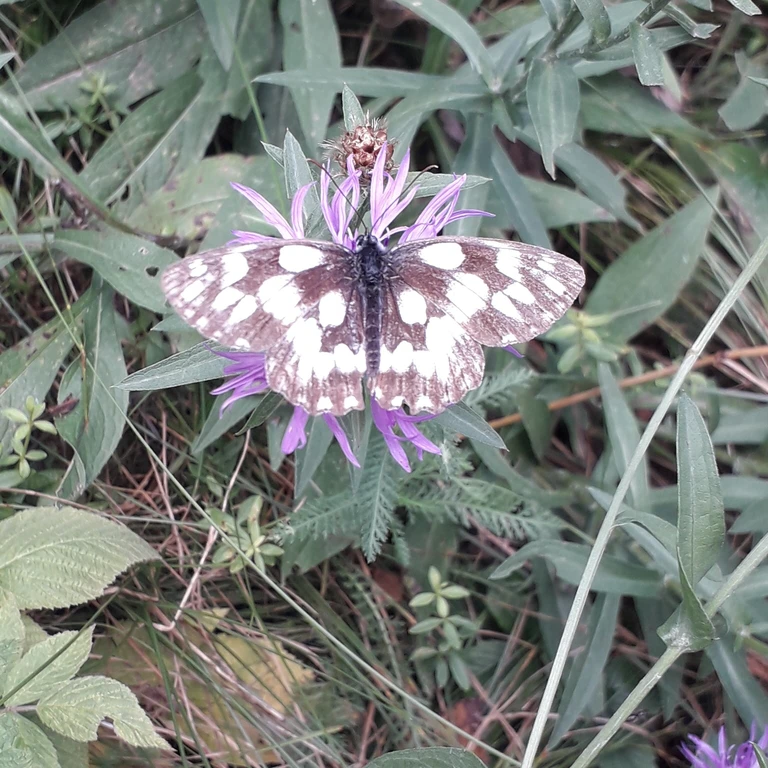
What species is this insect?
Melanargia galathea
